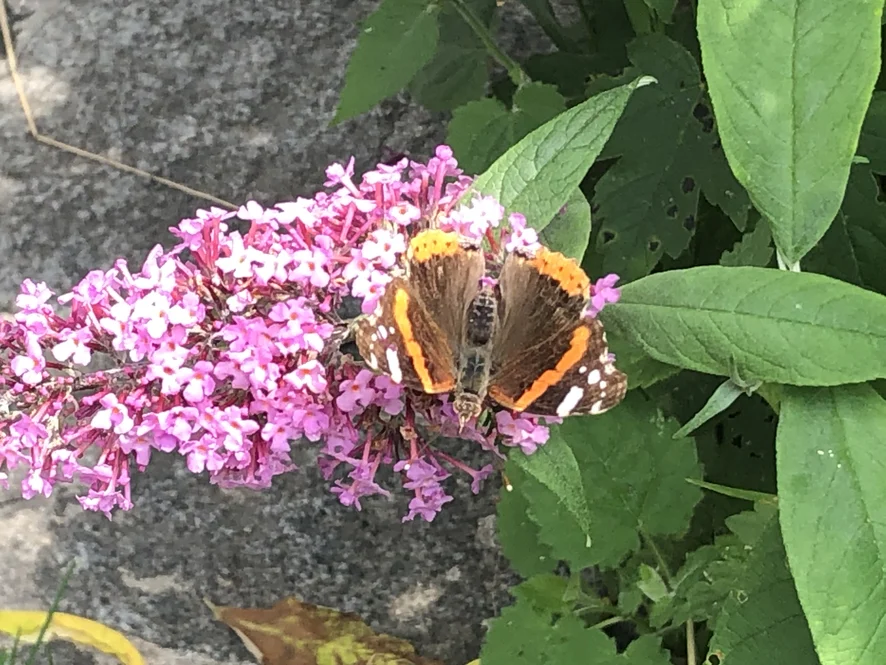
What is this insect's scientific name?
Vanessa atalanta
